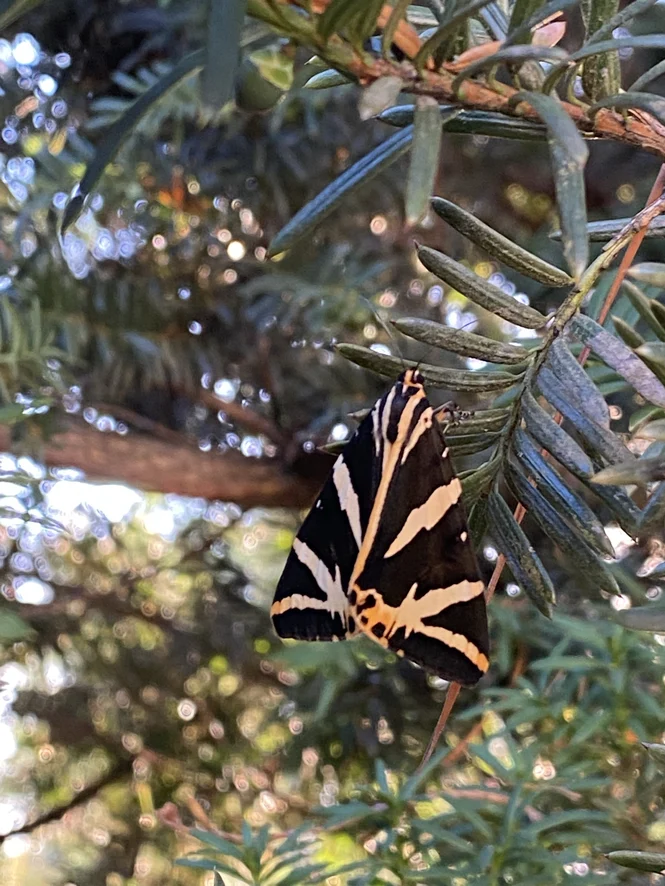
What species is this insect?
Euplagia quadripunctaria
